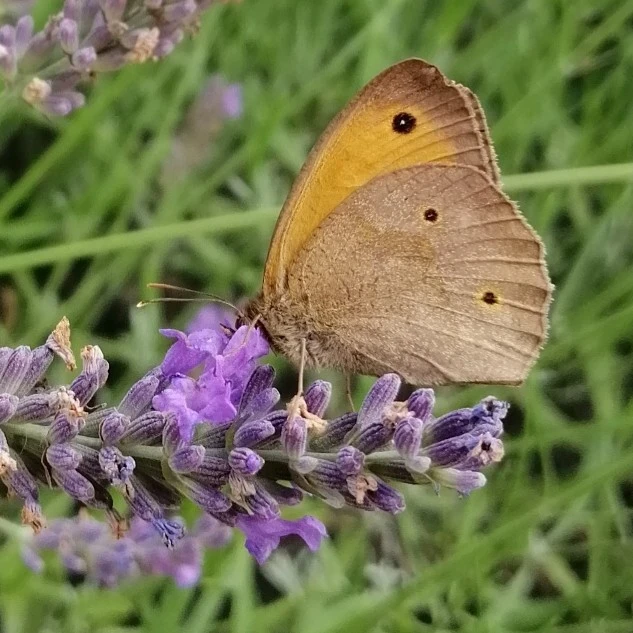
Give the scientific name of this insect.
Maniola jurtina
